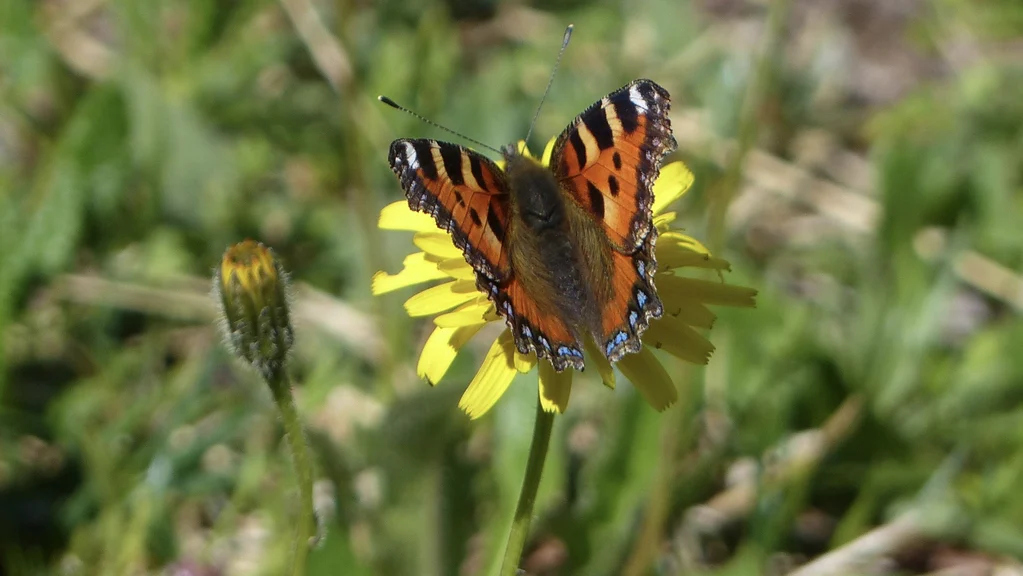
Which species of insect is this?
Aglais urticae
